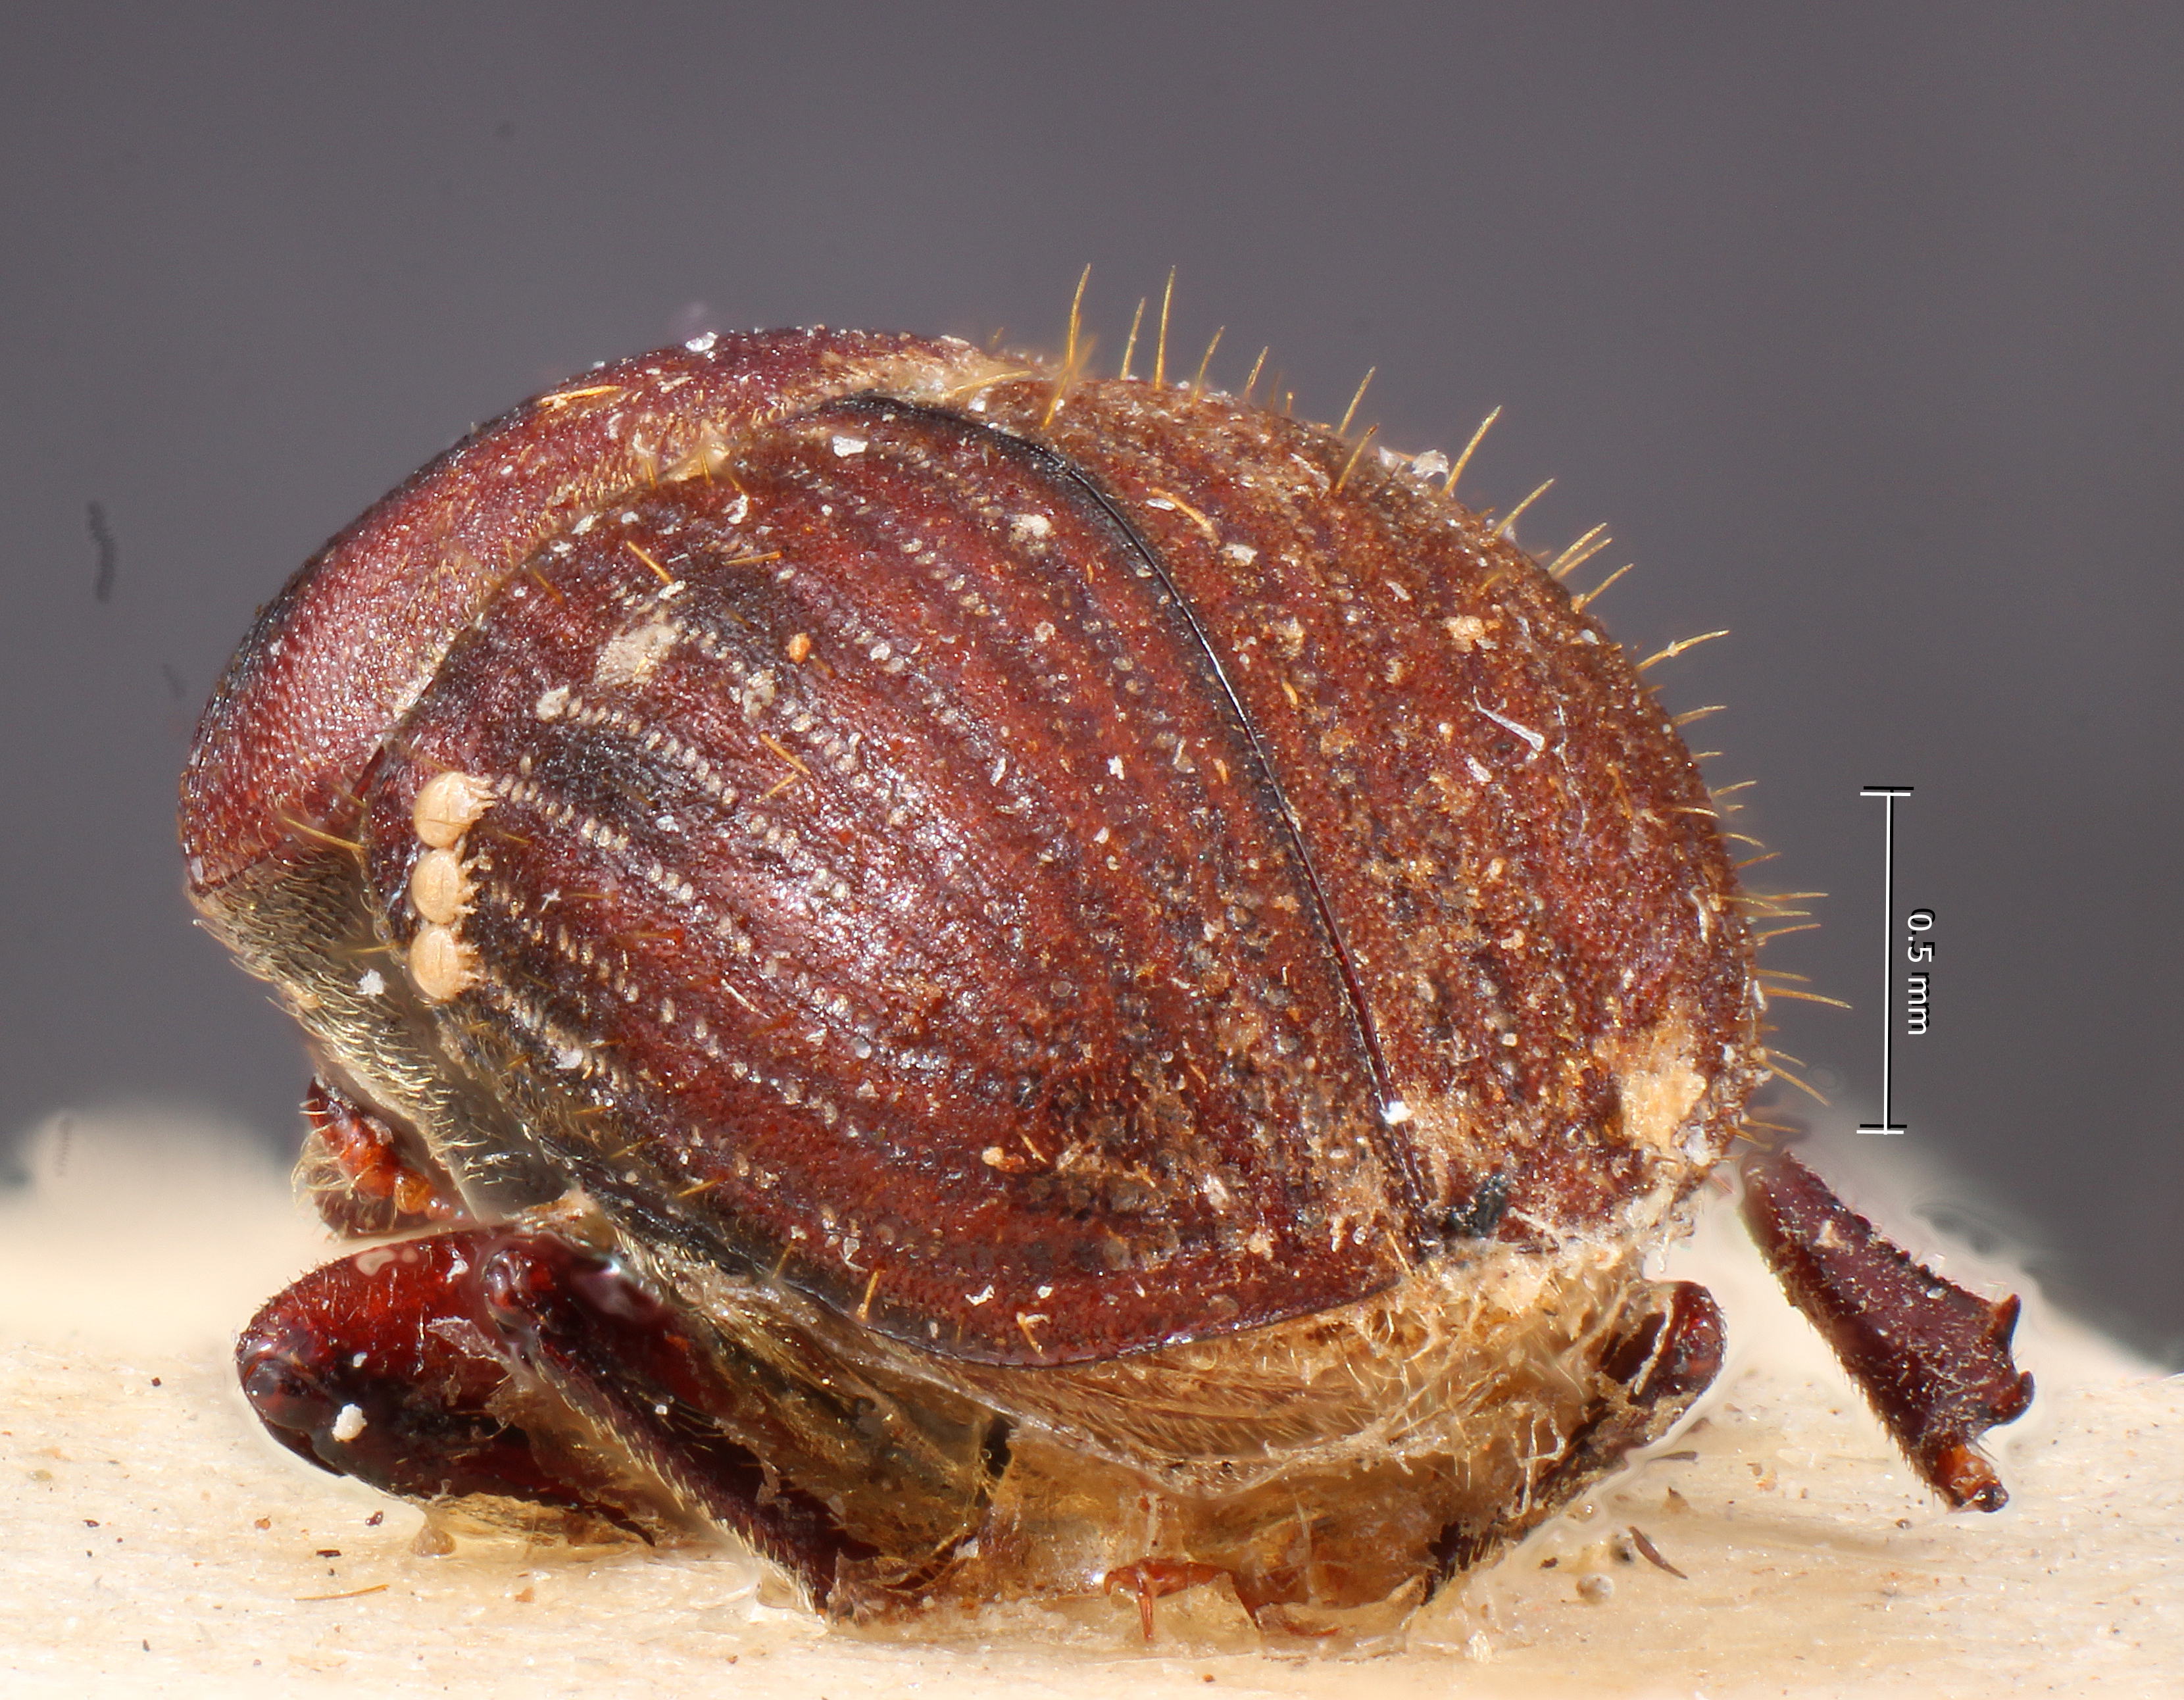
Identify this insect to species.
Problechilus laevicollis
